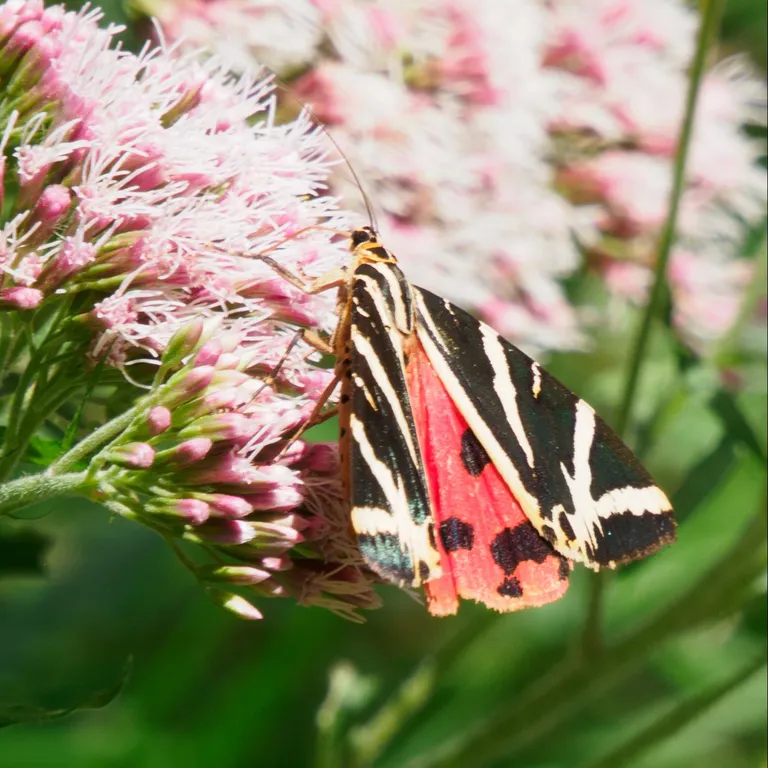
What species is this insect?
Euplagia quadripunctaria
